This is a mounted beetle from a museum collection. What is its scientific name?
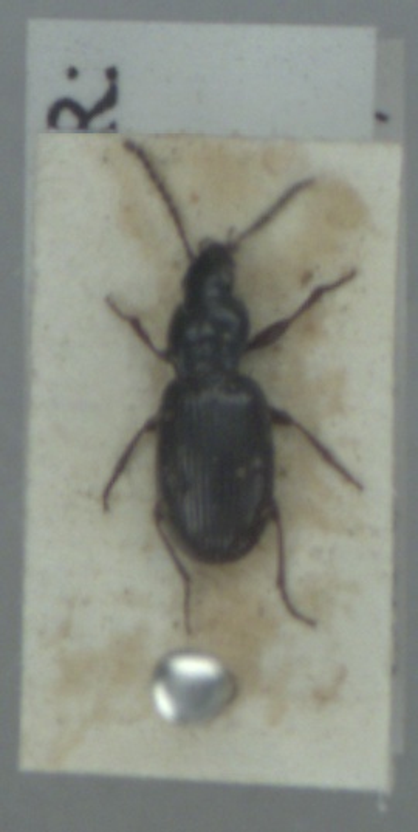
Pterostichus strenuus
